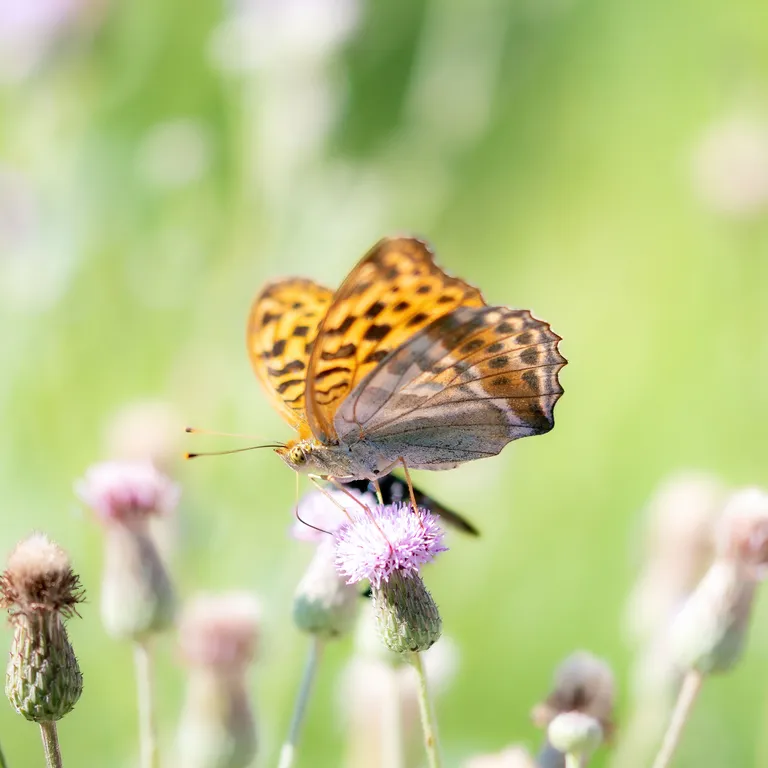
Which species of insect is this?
Argynnis paphia
